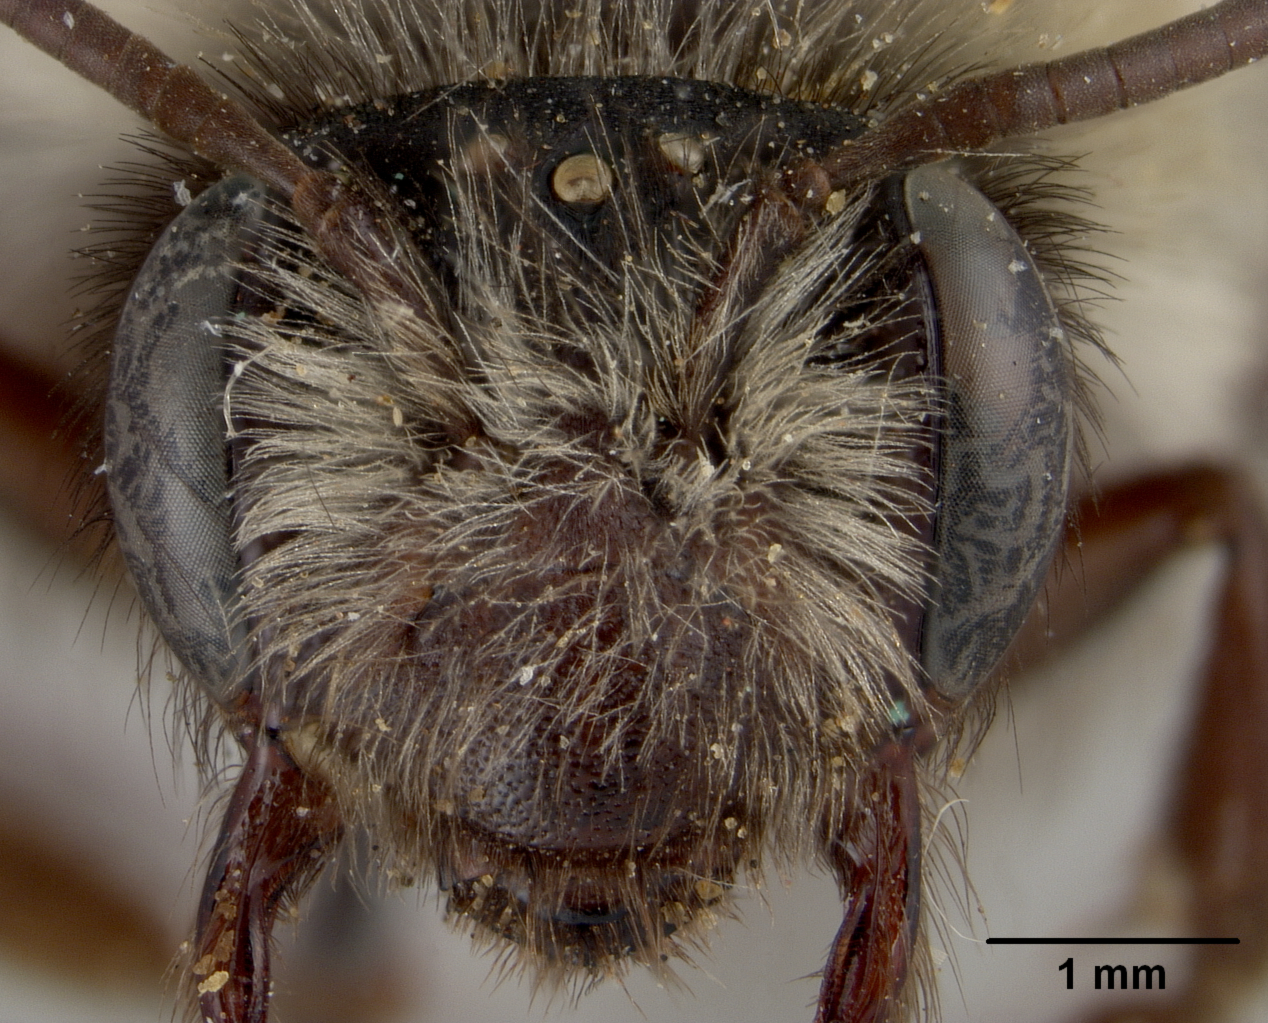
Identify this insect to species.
Andrena transnigra
